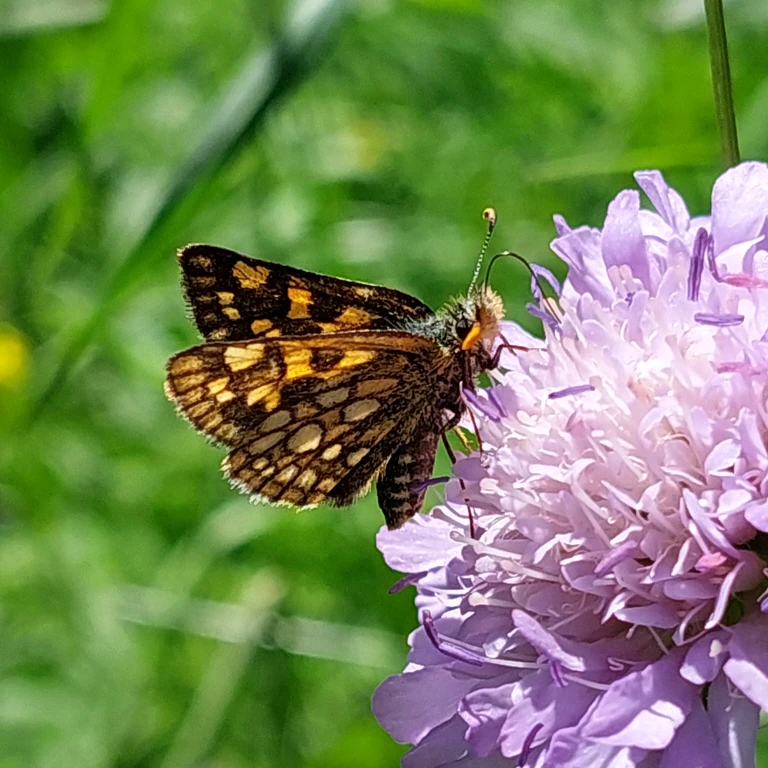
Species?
Carterocephalus palaemon
